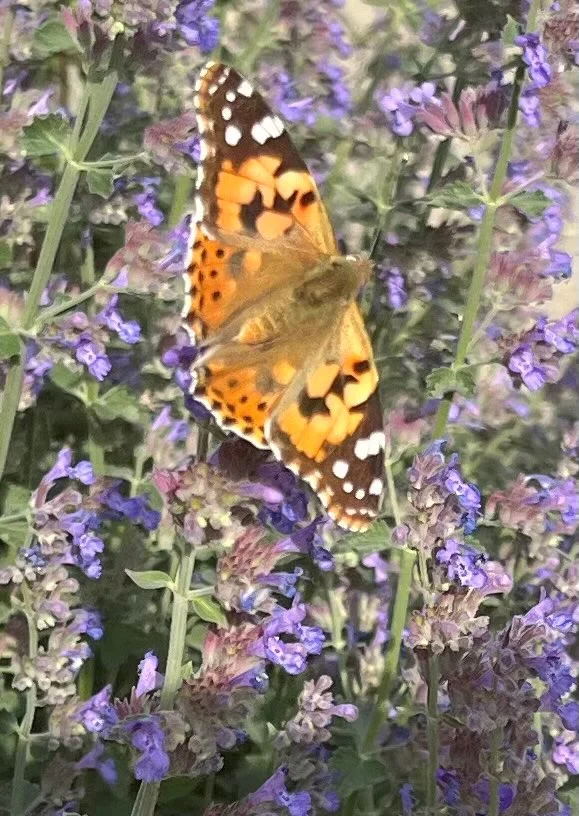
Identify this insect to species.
Vanessa cardui
